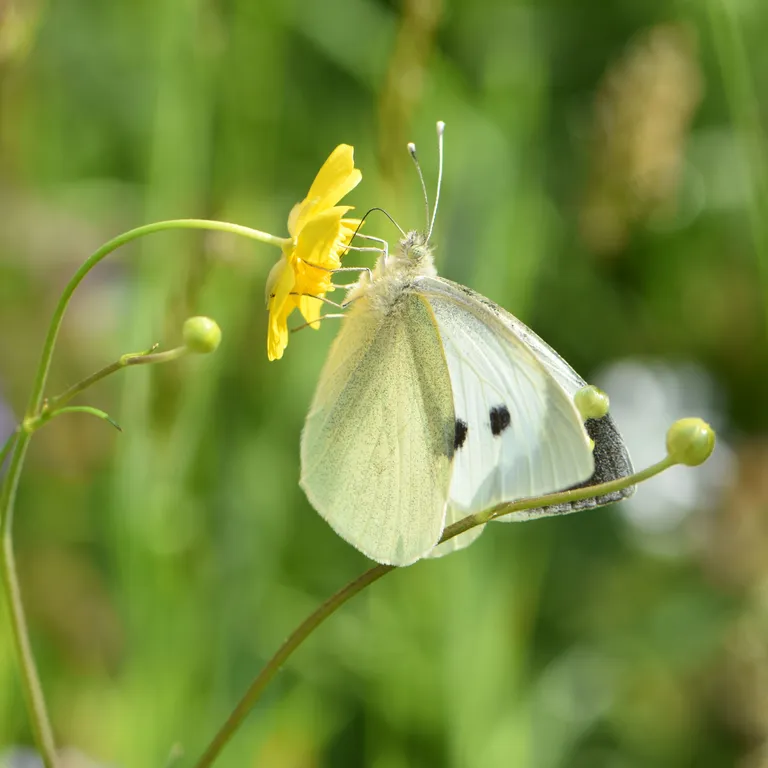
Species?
Pieris brassicae
